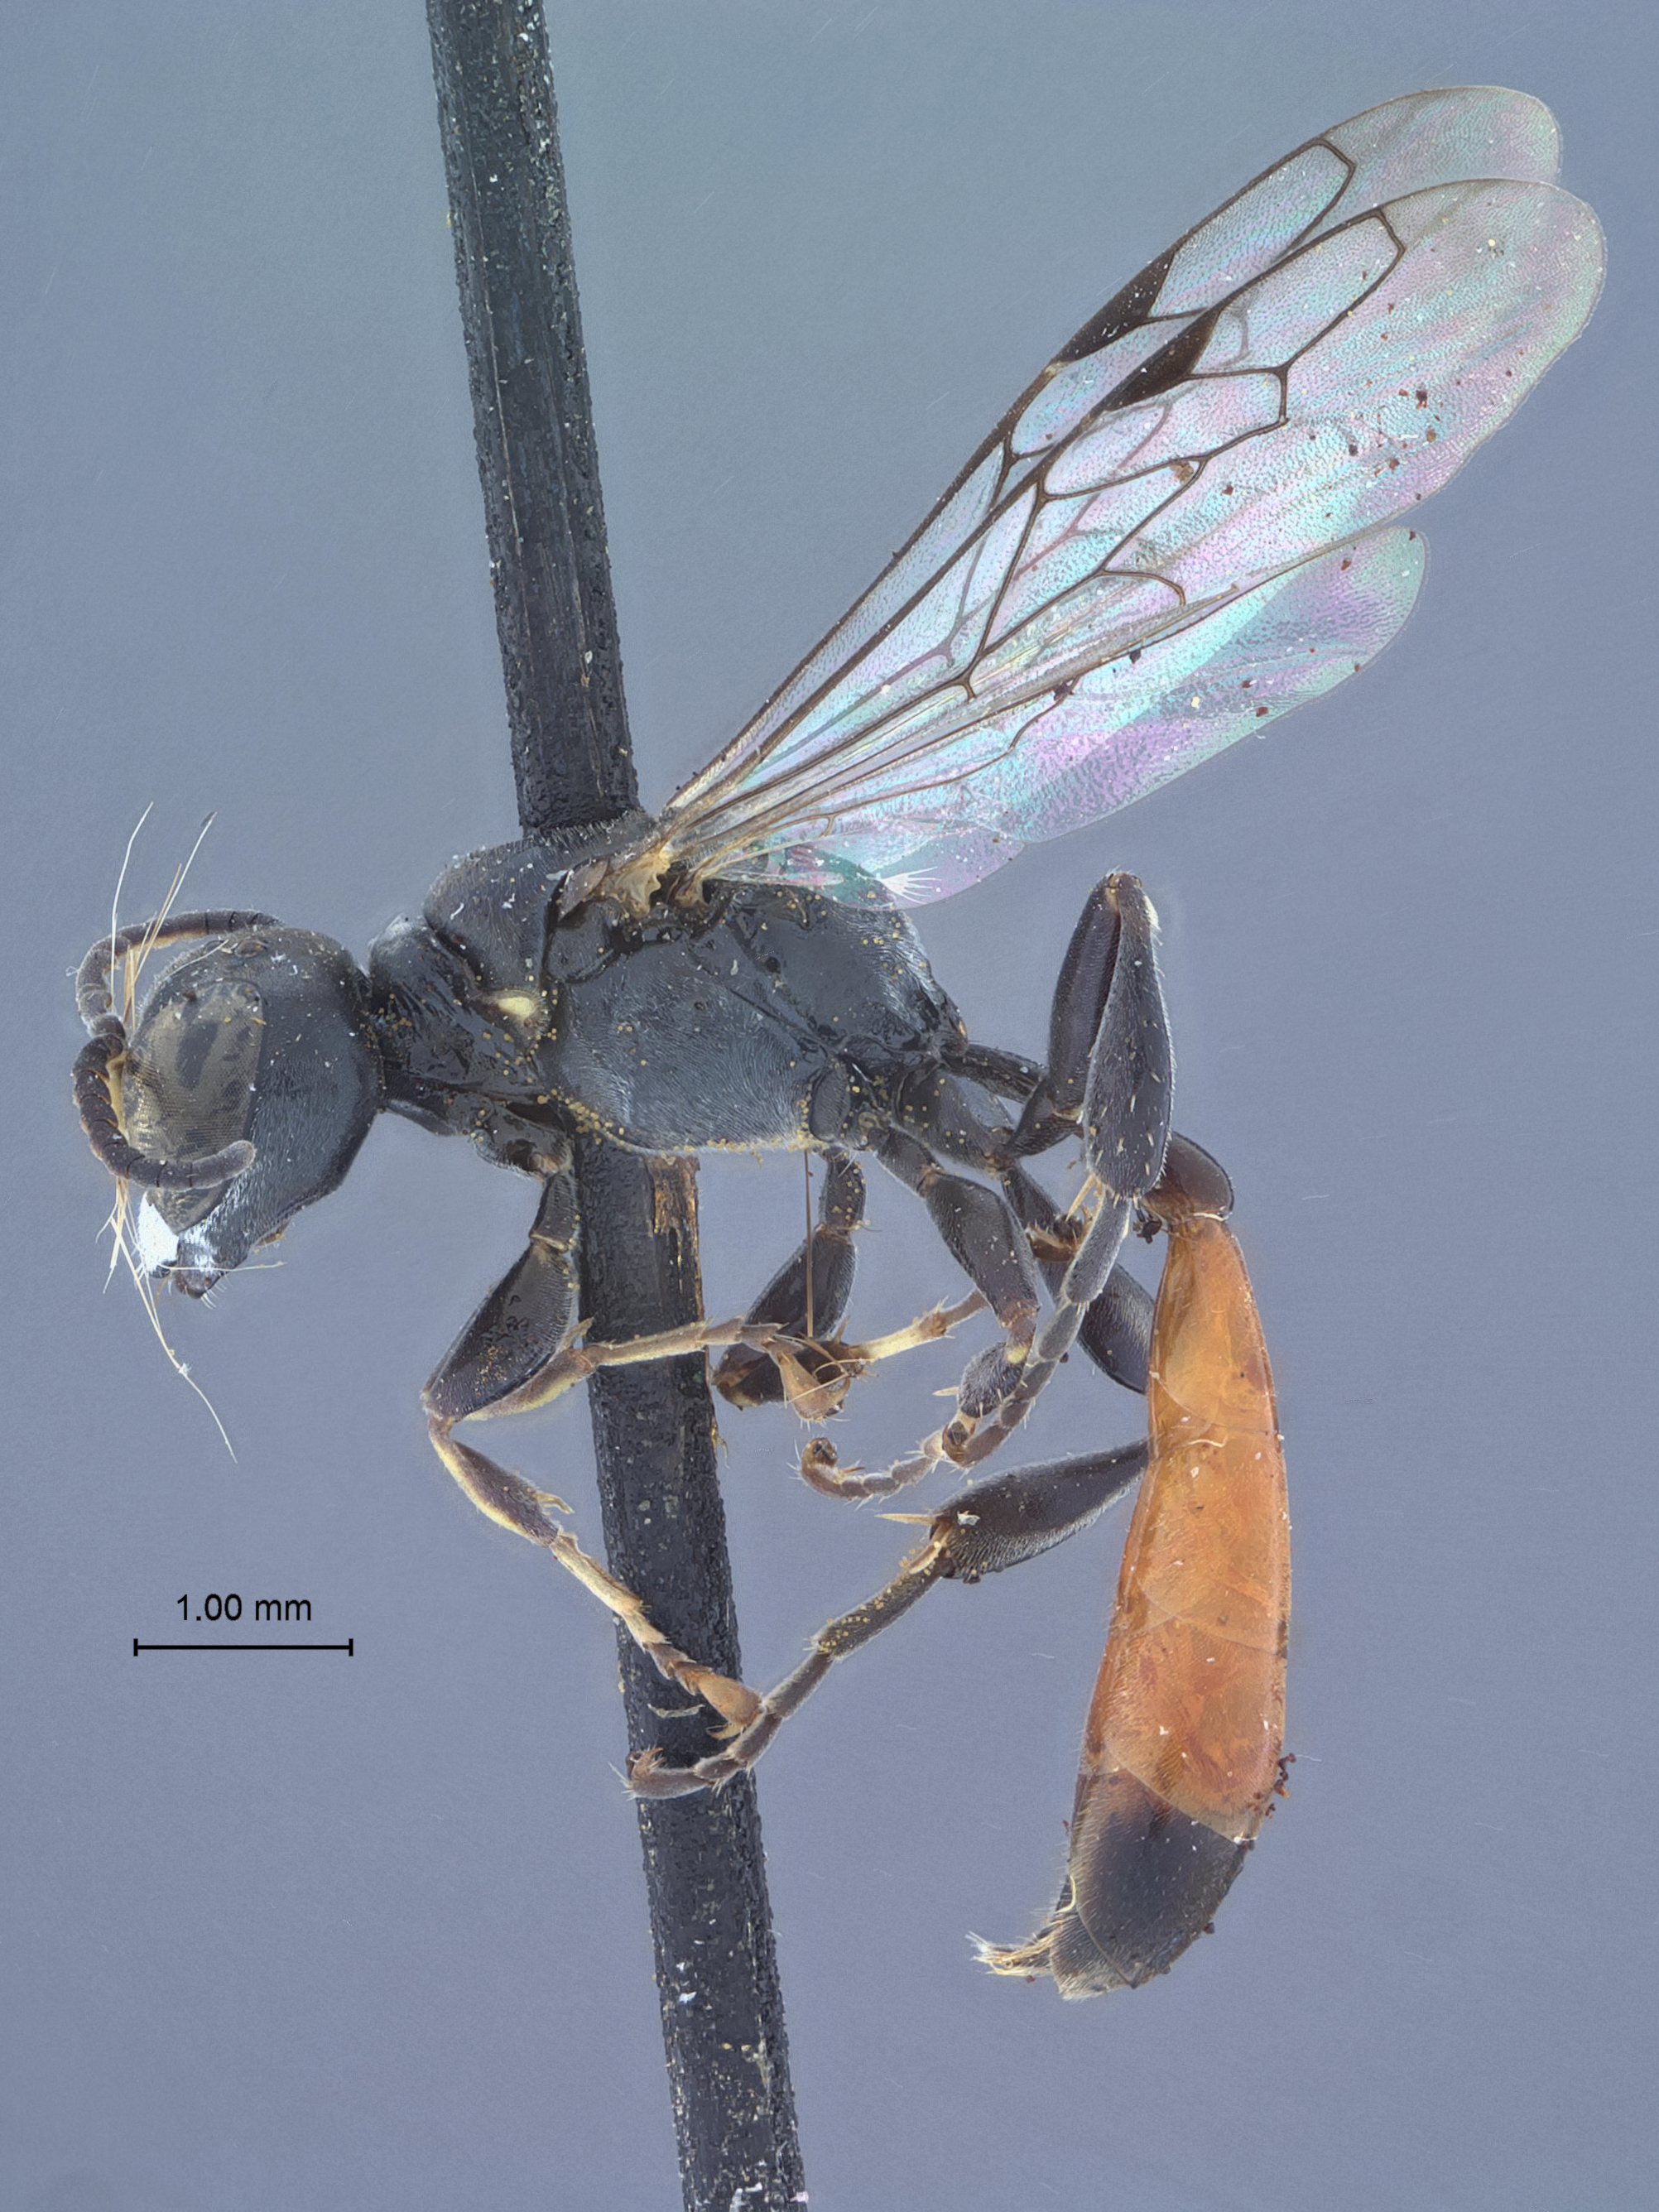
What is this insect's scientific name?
Podagritus echuca
